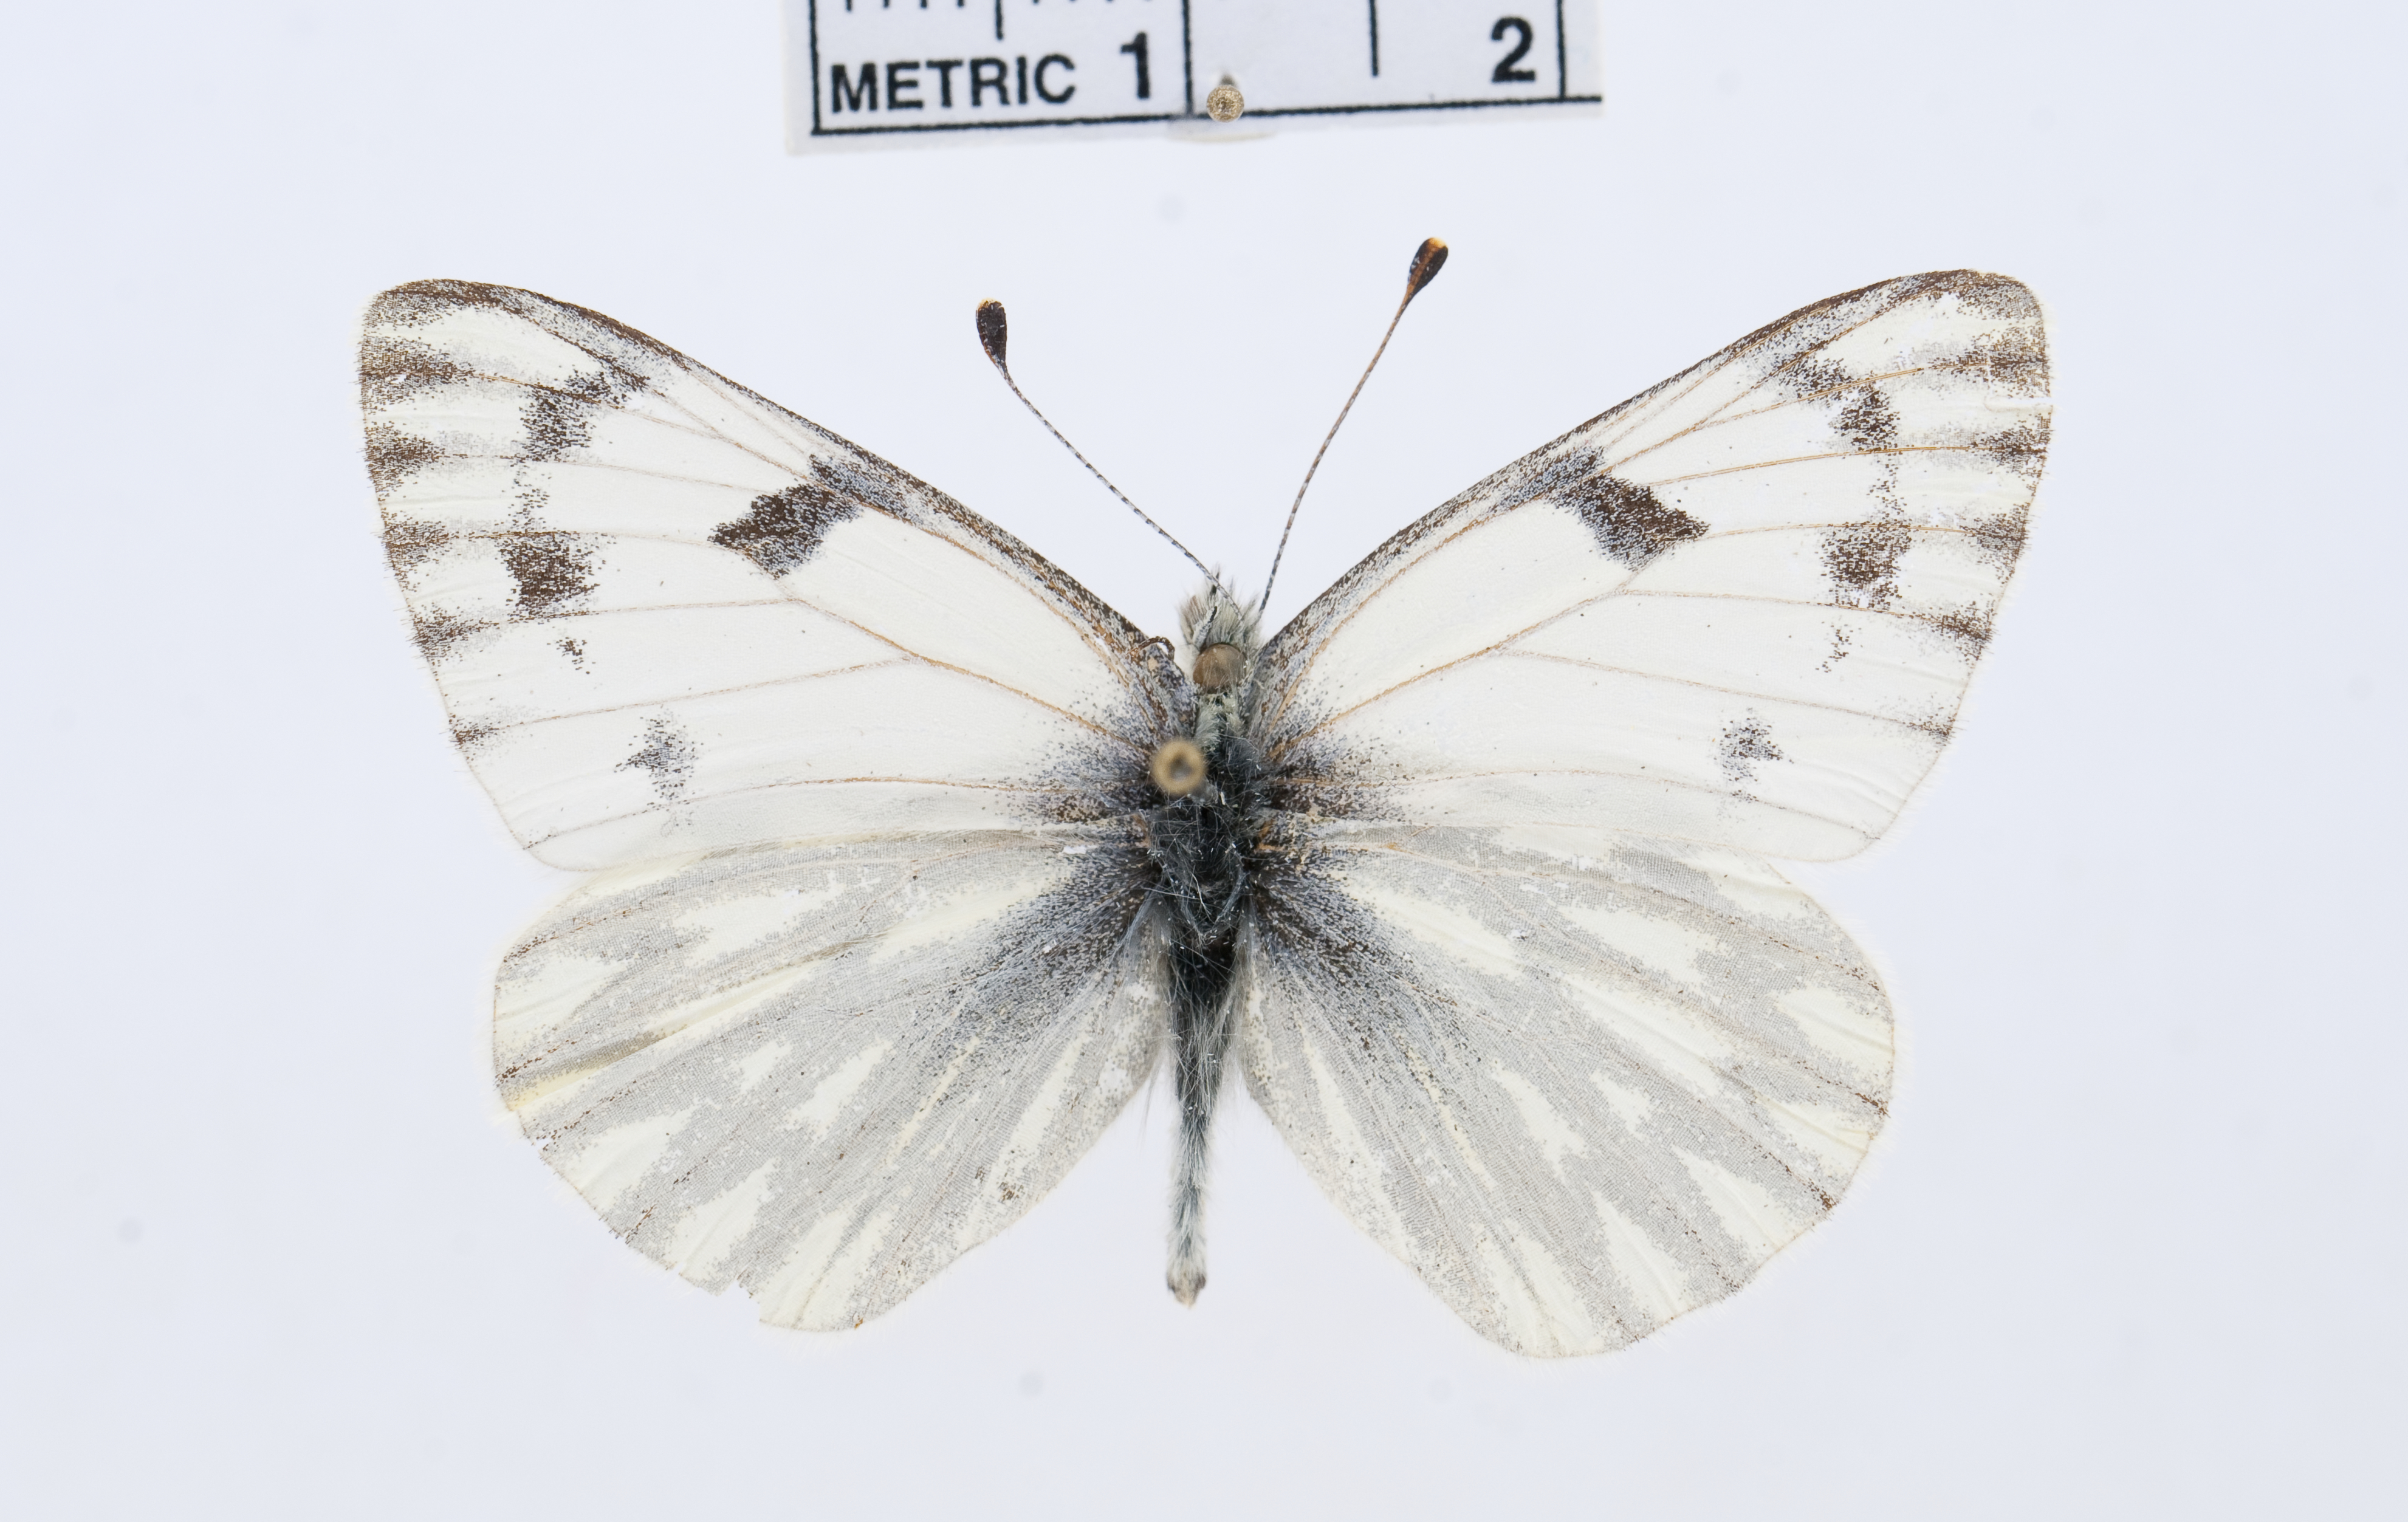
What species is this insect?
Pontia occidentalis
